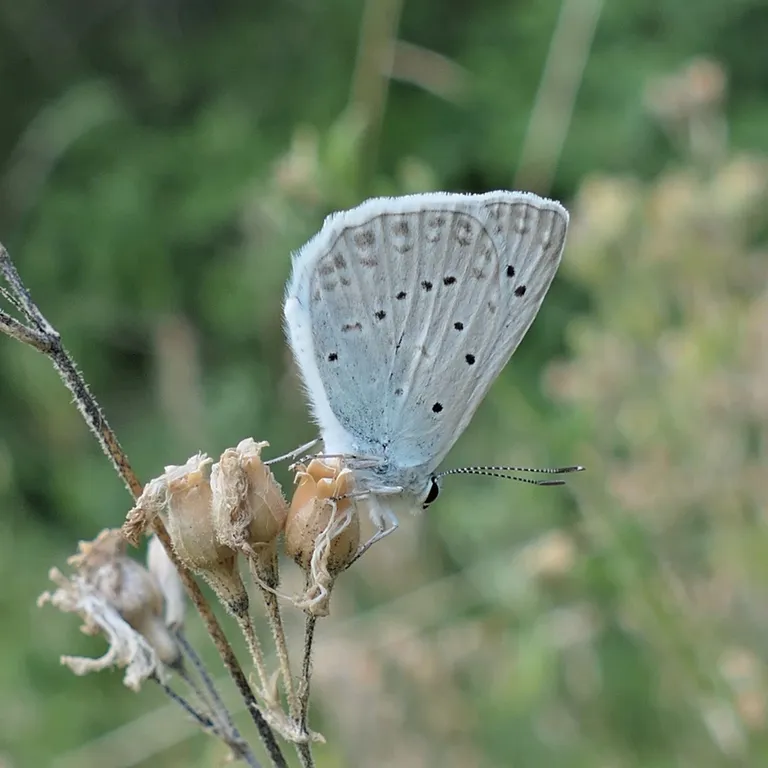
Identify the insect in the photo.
Polyommatus daphnis
